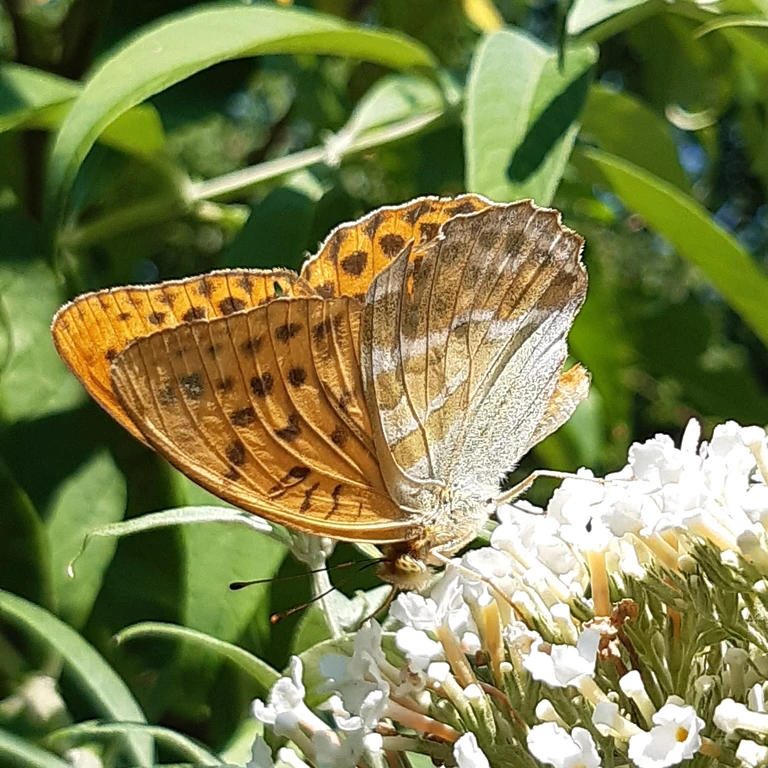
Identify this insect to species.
Argynnis paphia
